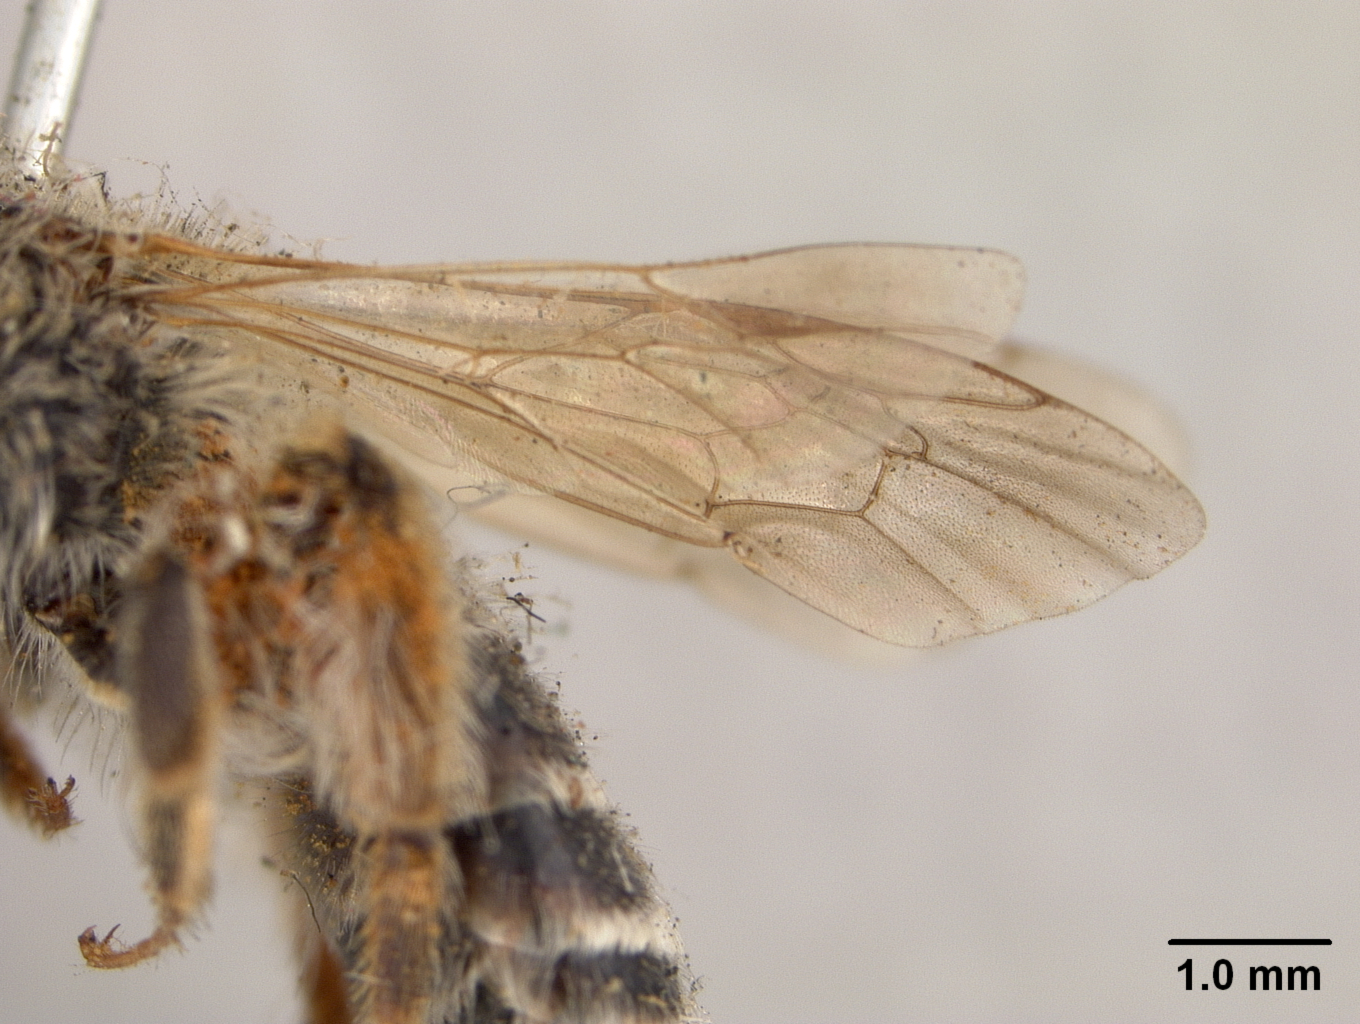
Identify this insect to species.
Andrena trapezoidina
